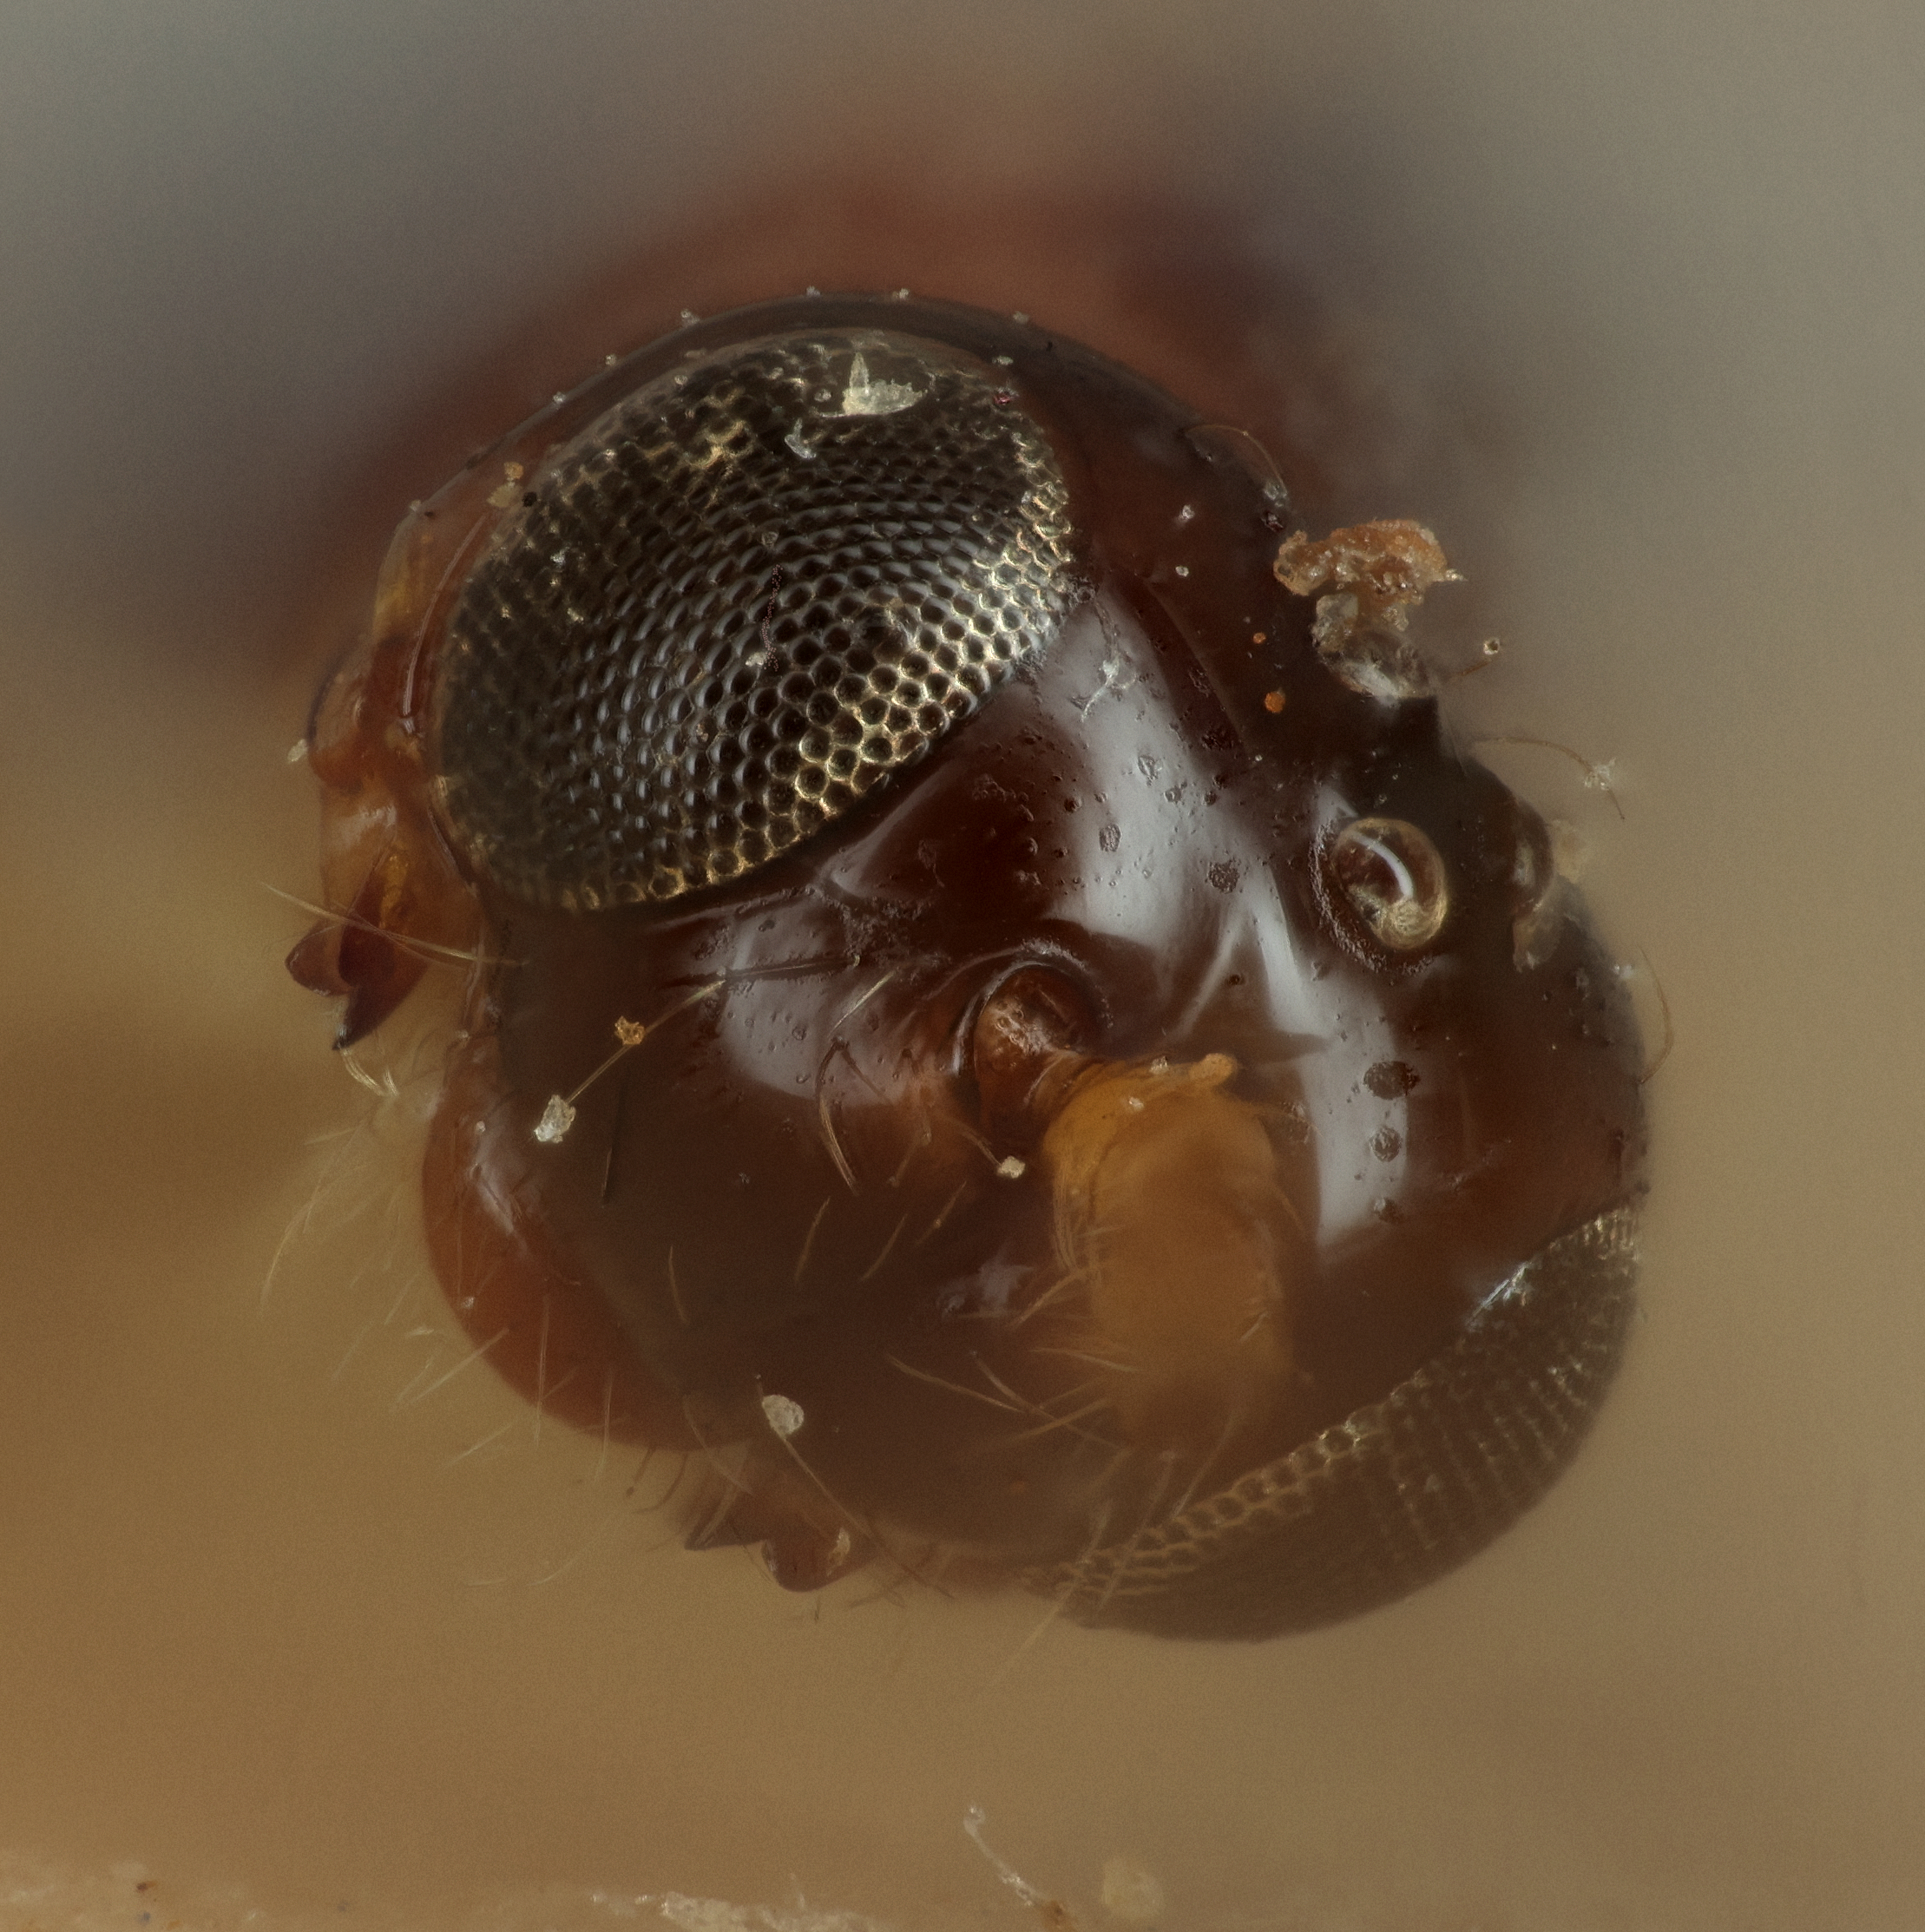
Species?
Aspilota pitiensis
